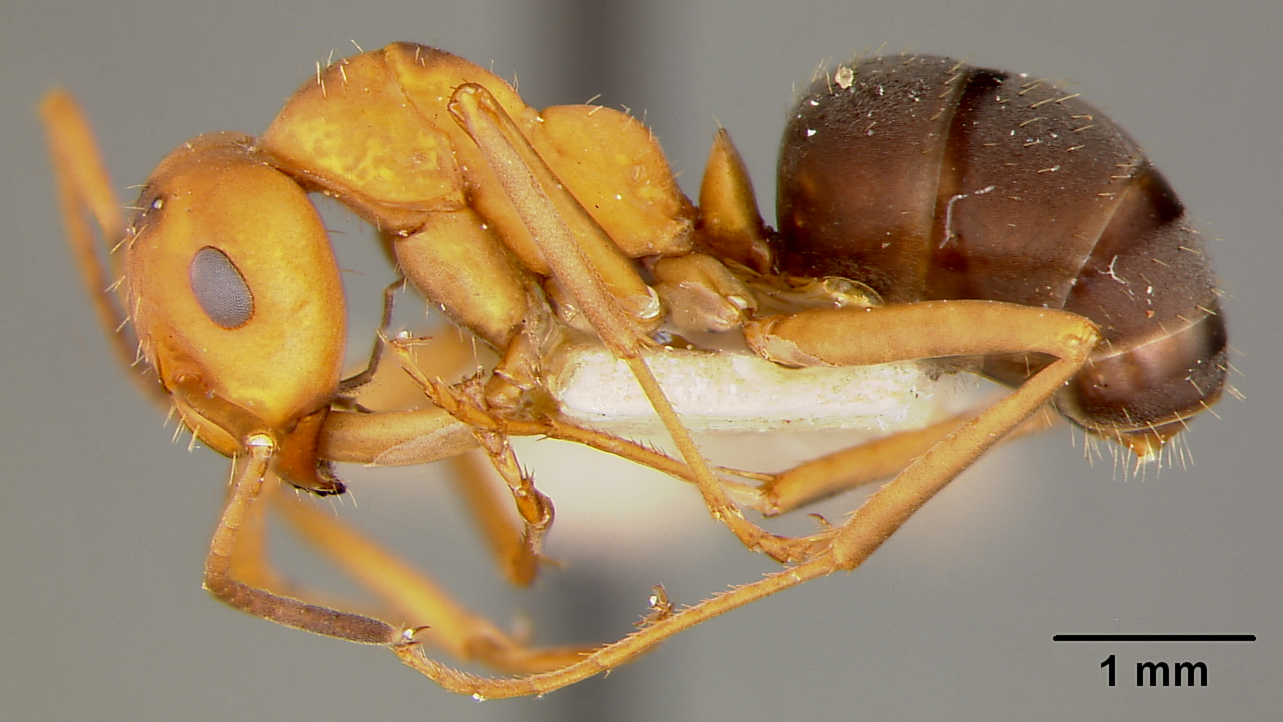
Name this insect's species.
Formica microgyna
